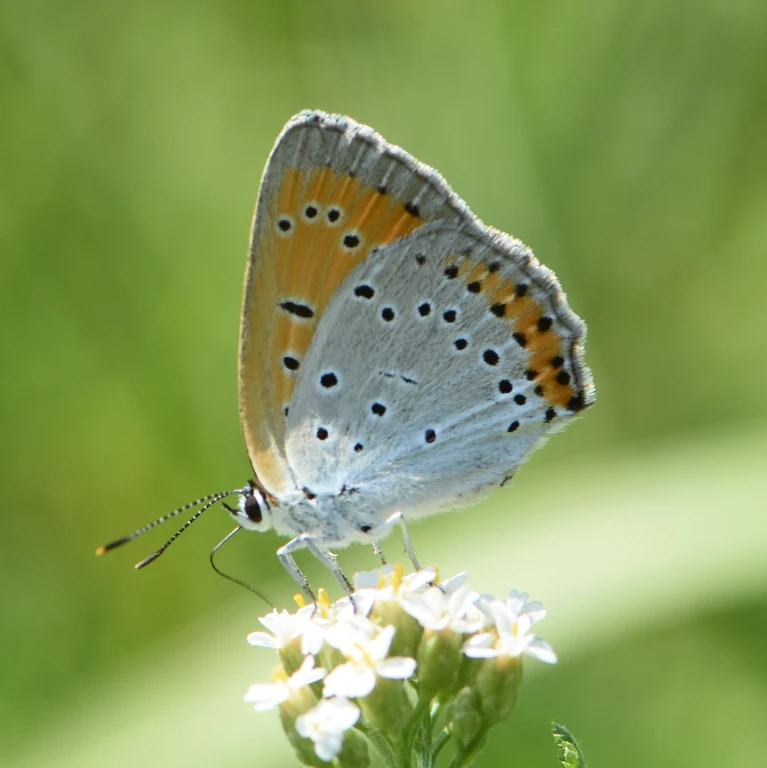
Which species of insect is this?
Lycaena dispar
